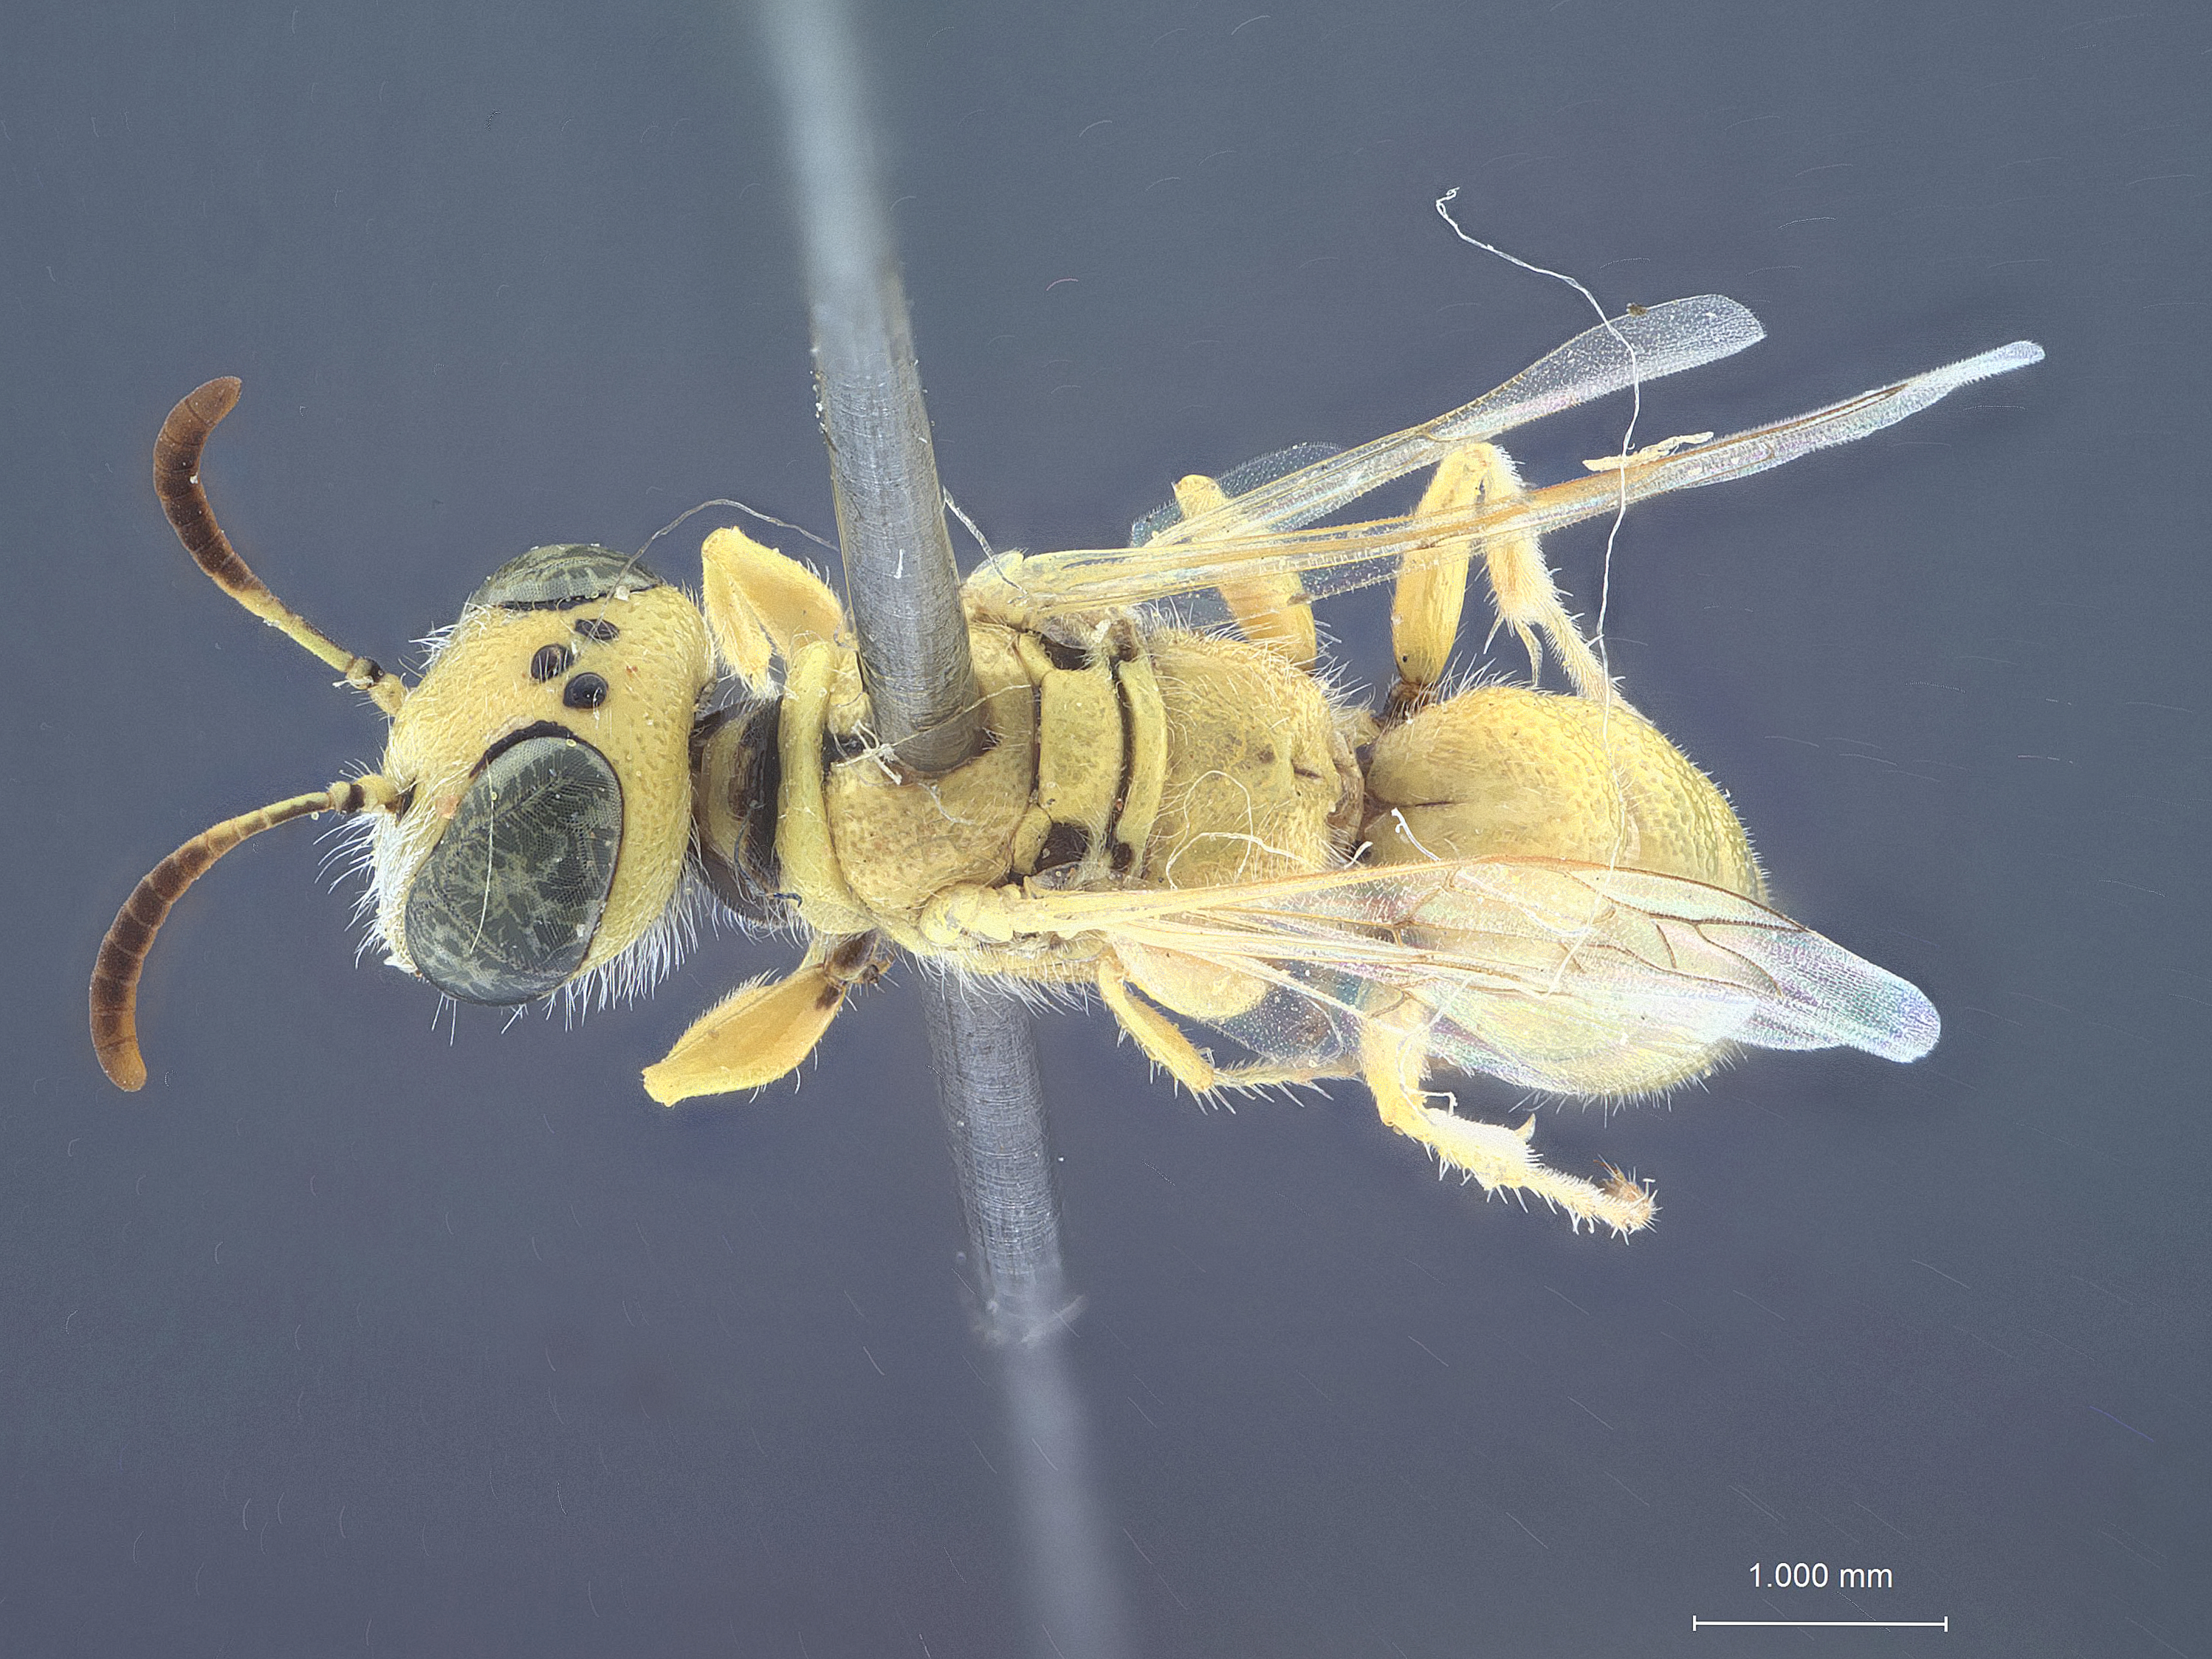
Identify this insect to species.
Philanthus parkeri
